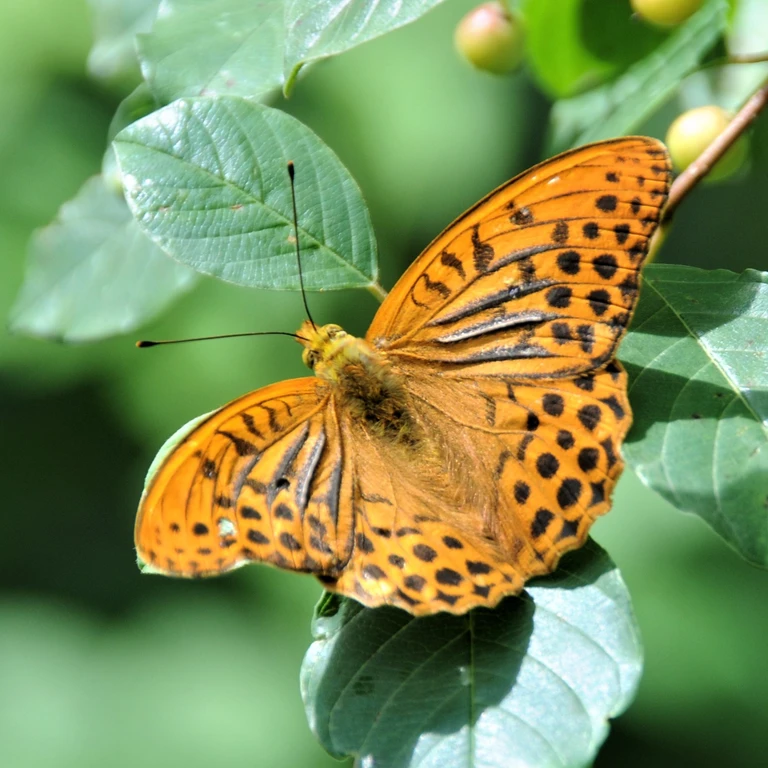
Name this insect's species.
Argynnis paphia
